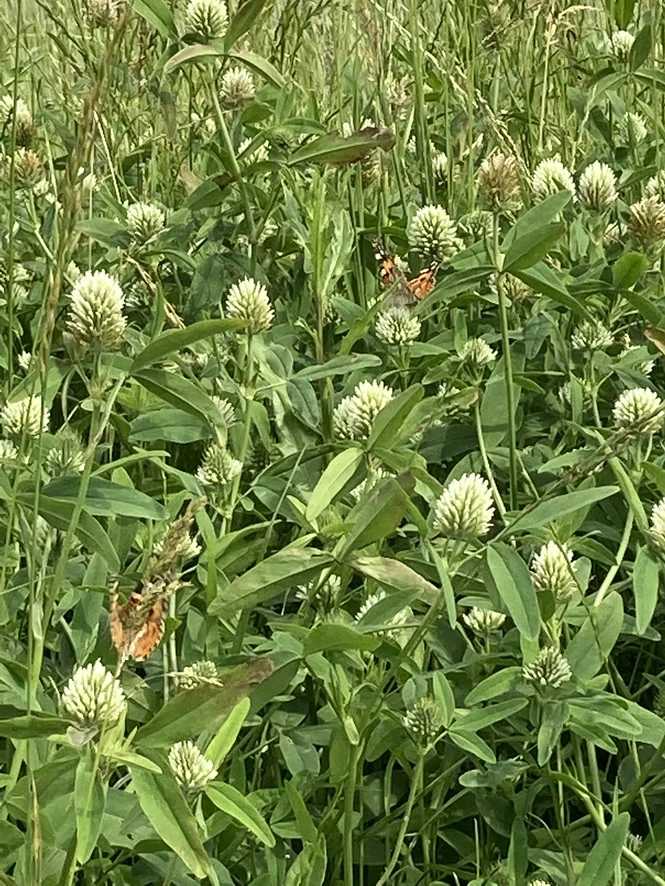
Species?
Vanessa cardui
